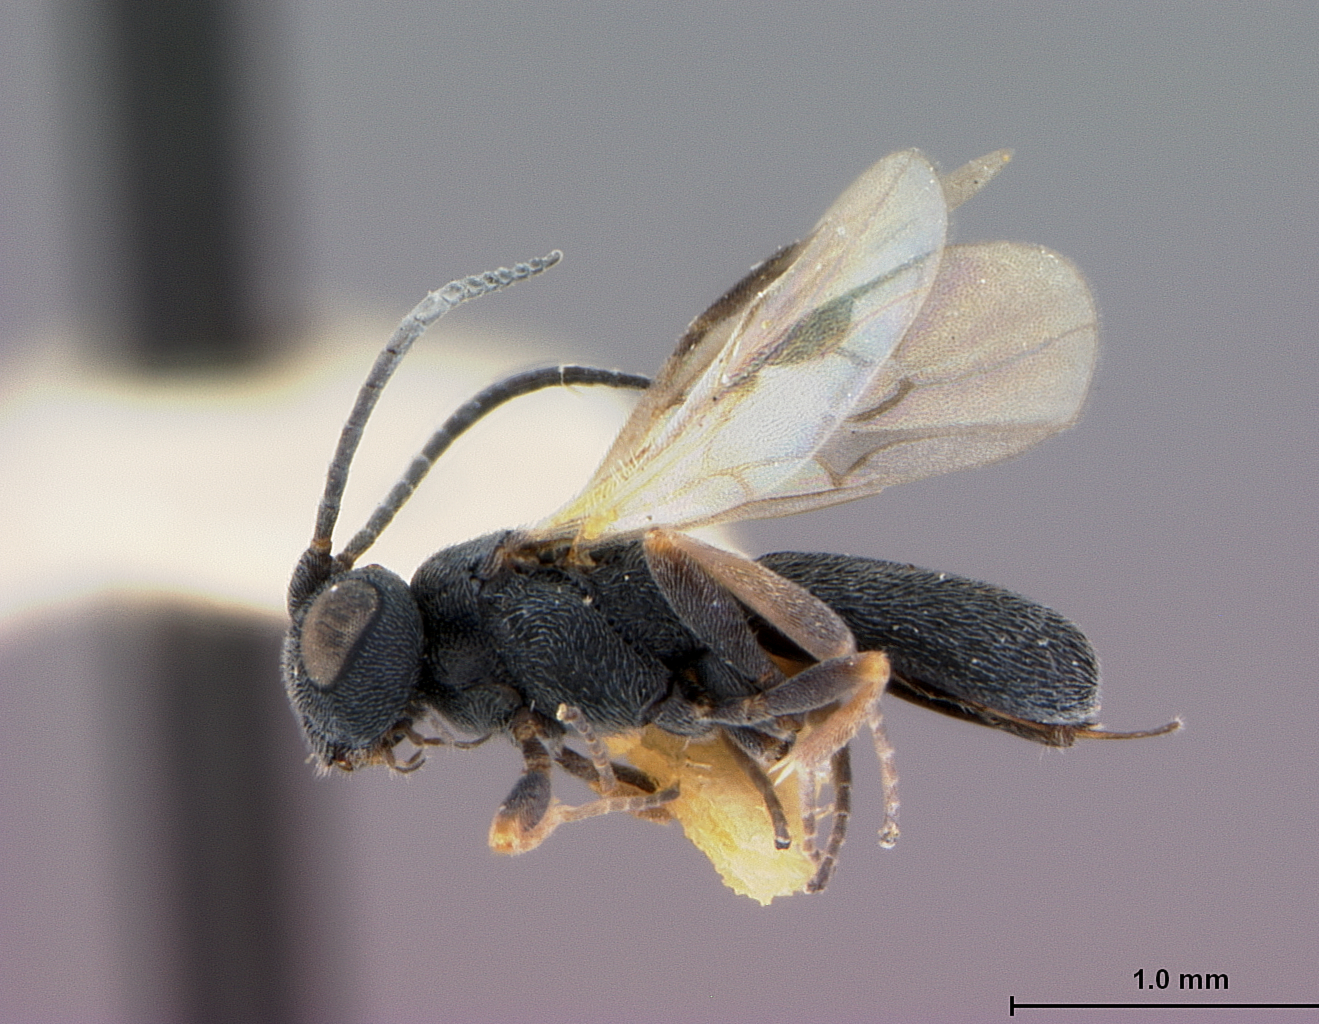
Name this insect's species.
Chelonus walkleyae
